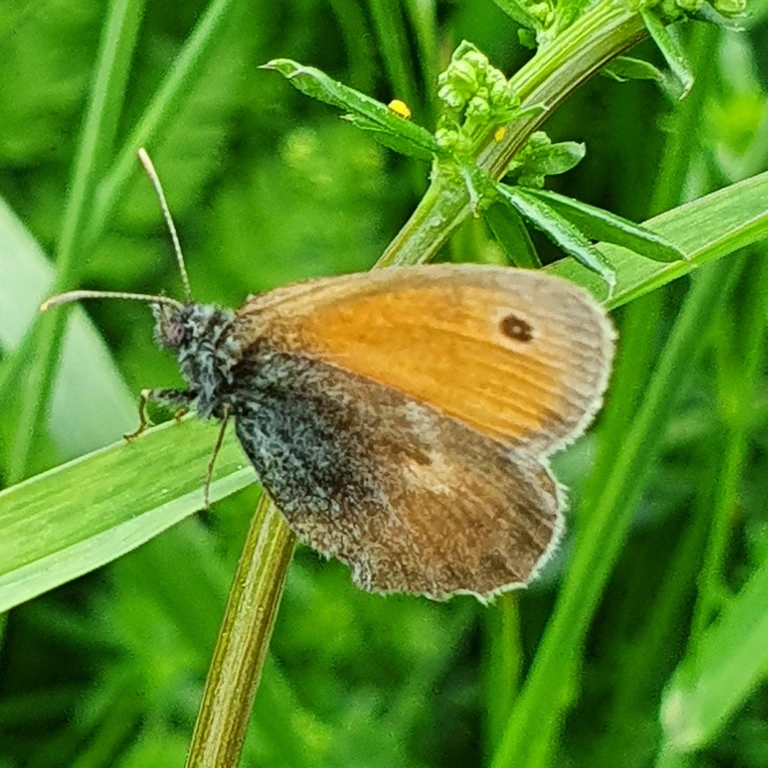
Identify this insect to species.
Coenonympha pamphilus
